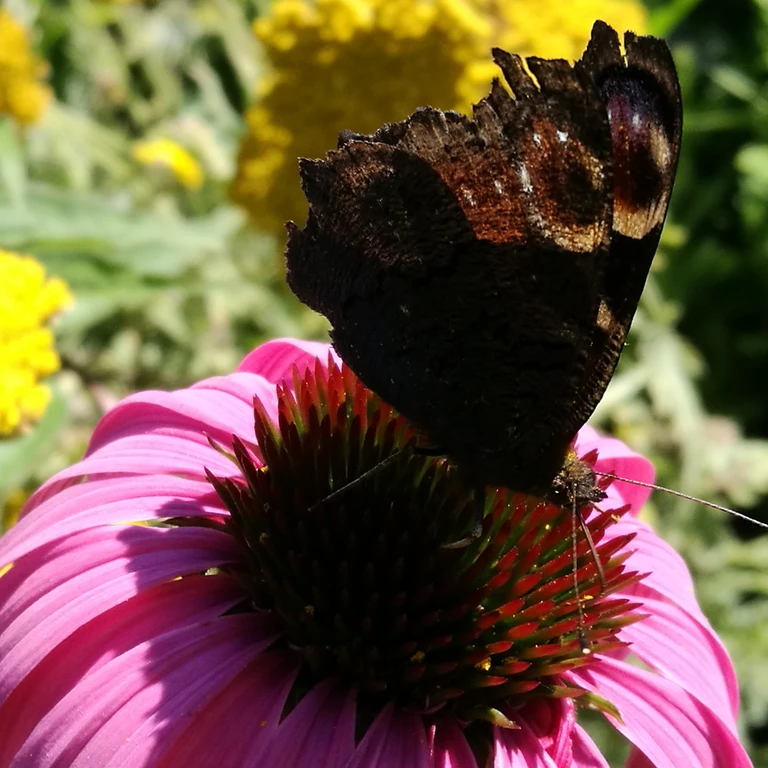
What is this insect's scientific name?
Aglais io
